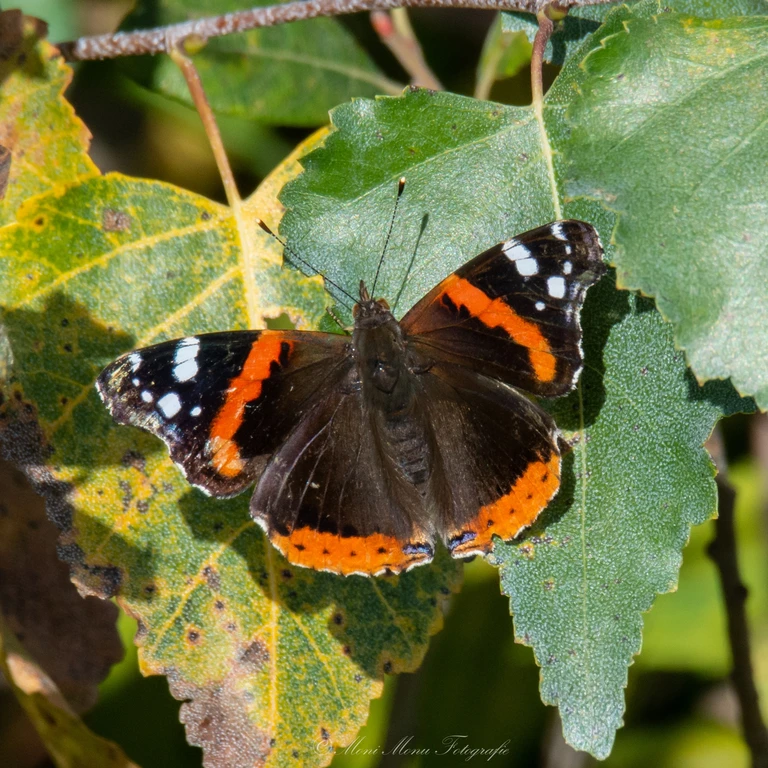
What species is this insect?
Vanessa atalanta
